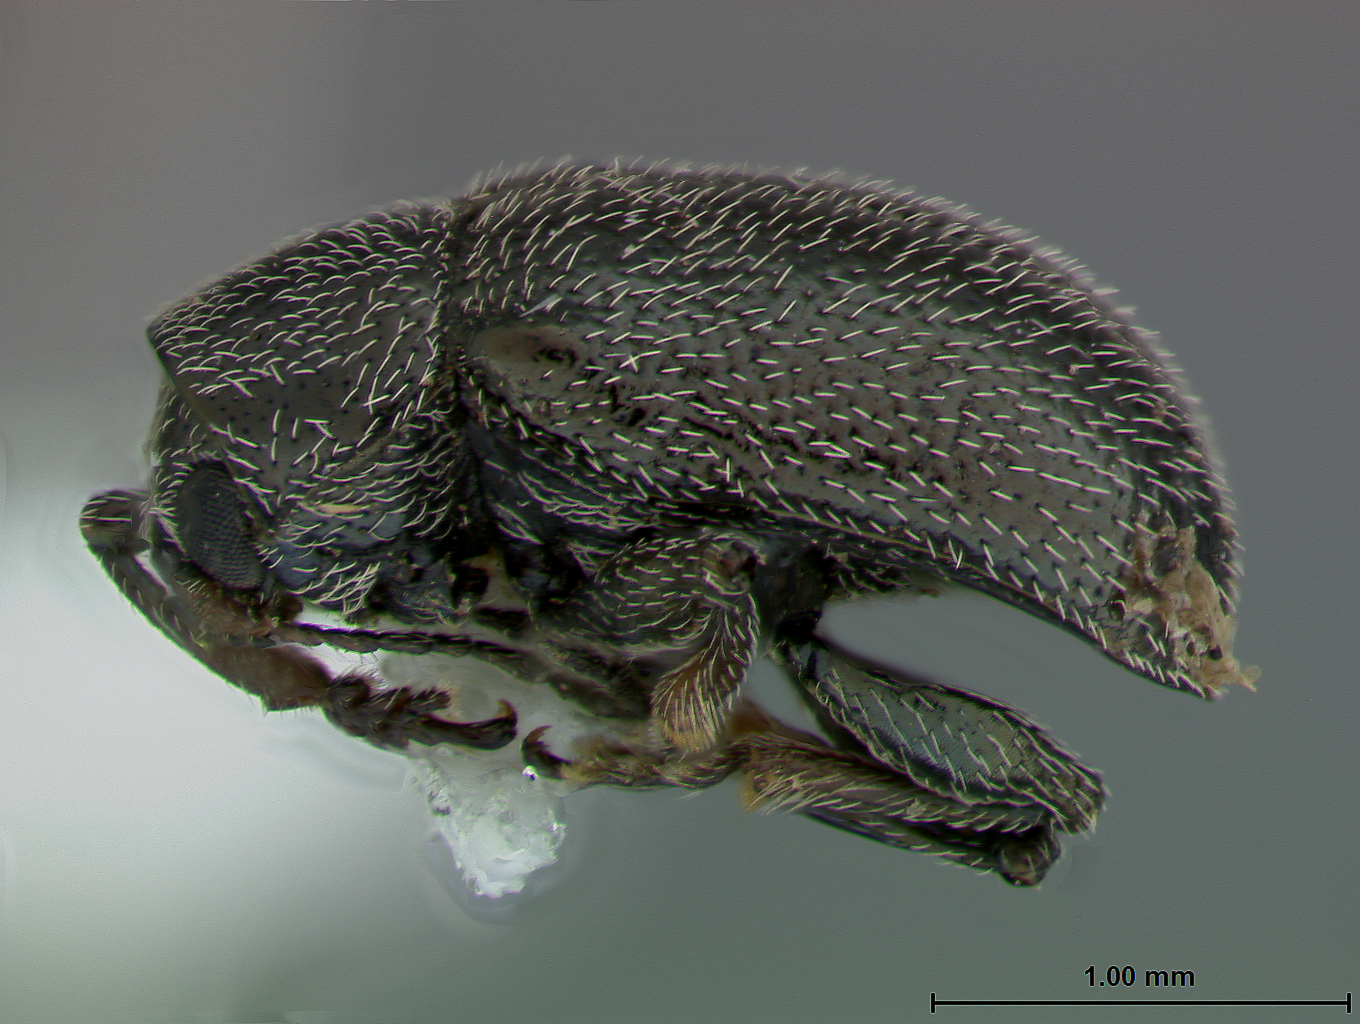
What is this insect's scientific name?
Chalcosicya setosella
